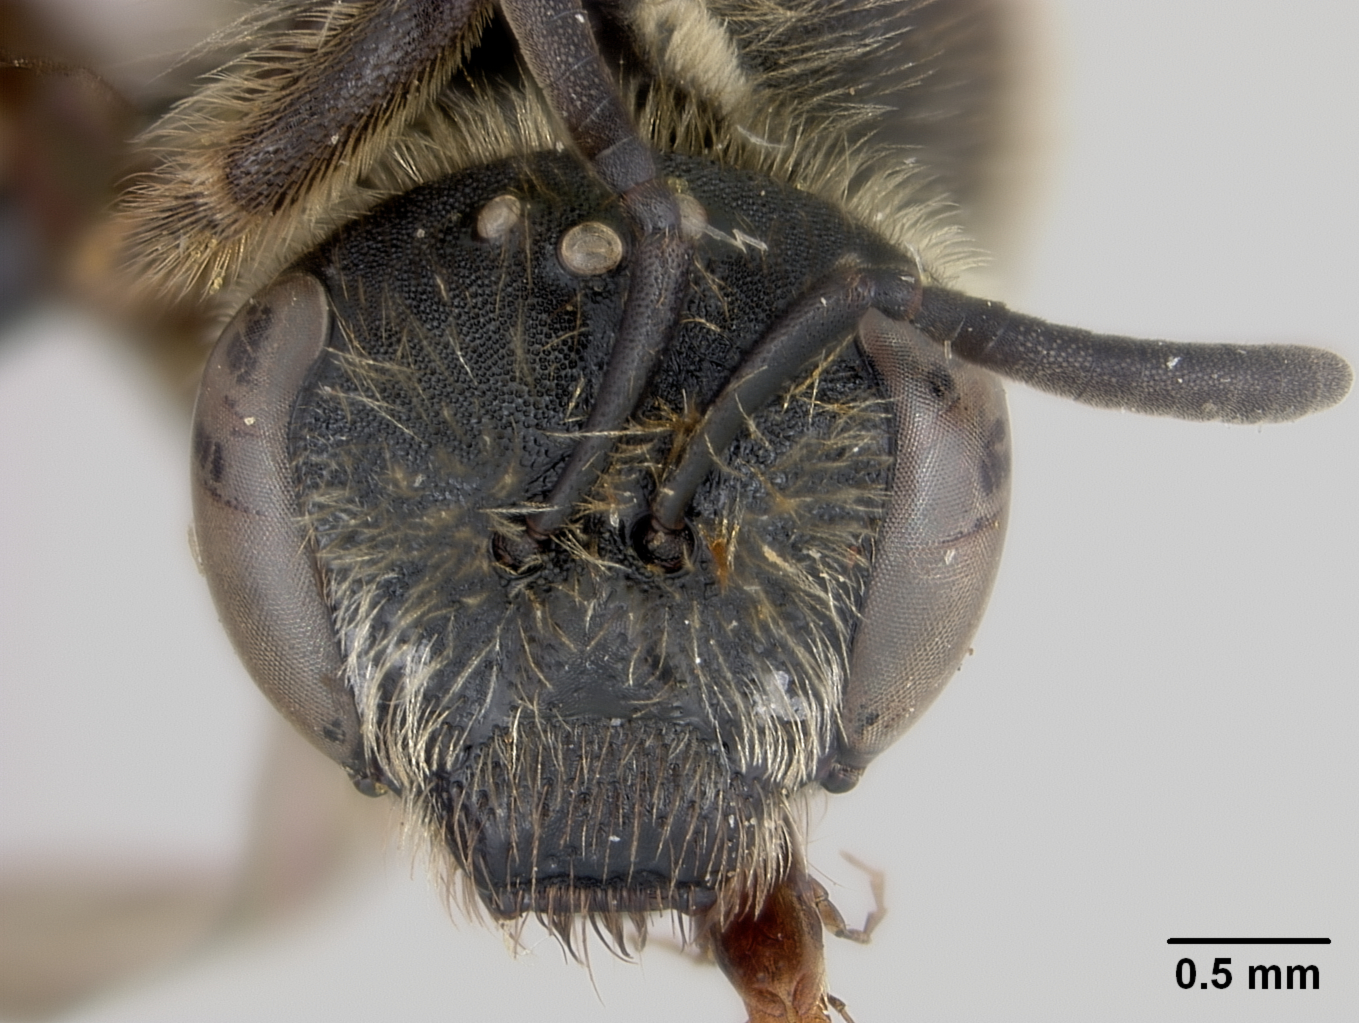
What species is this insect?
Lasioglossum xyriotropis
